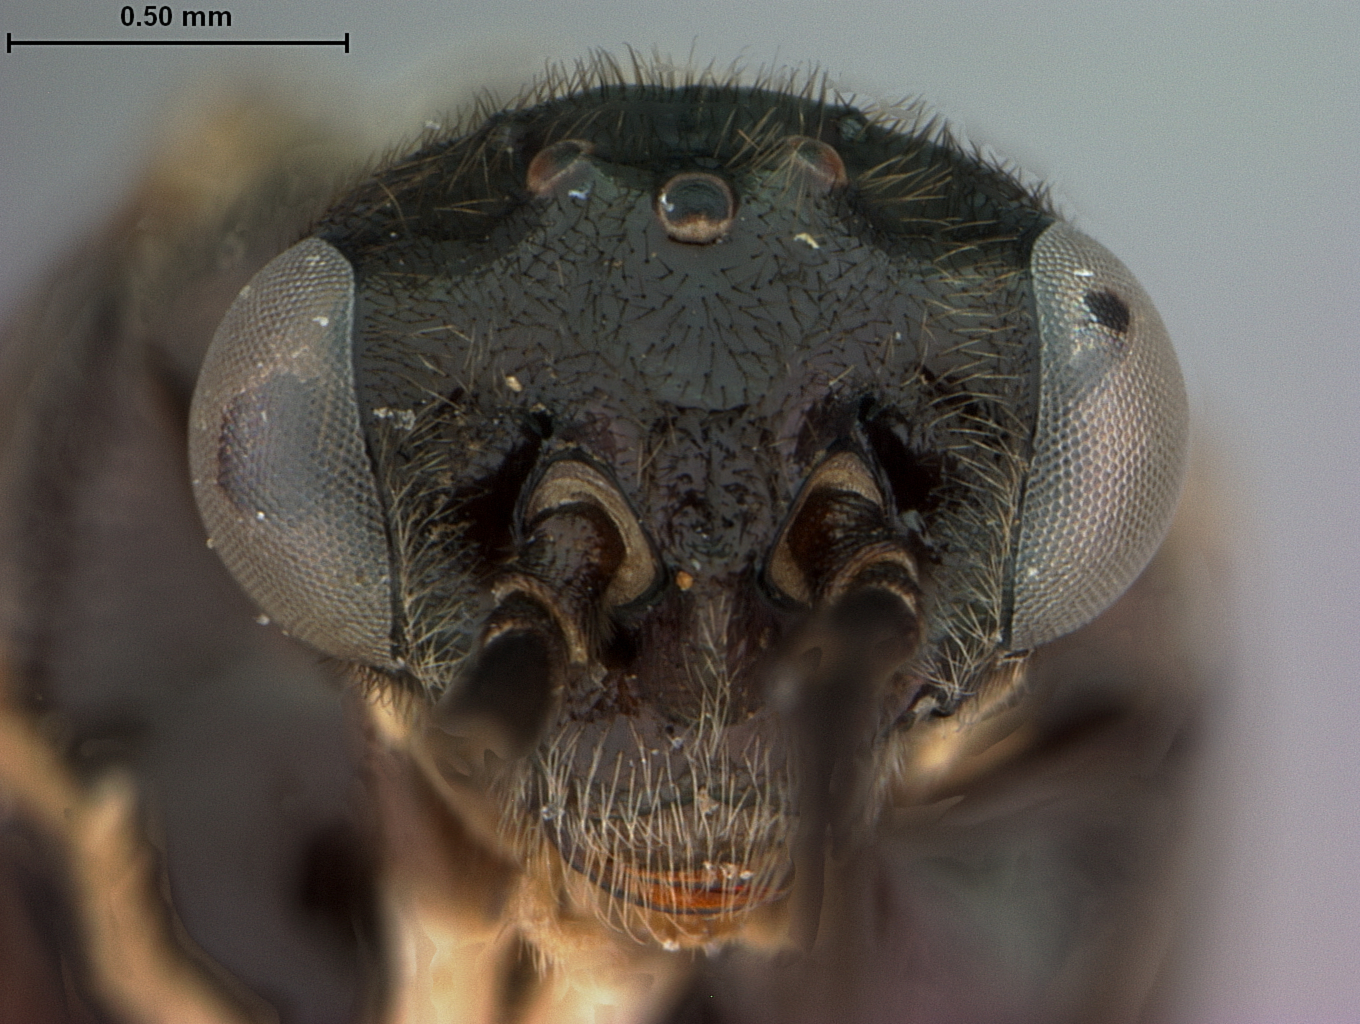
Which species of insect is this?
Priophorus pruni
